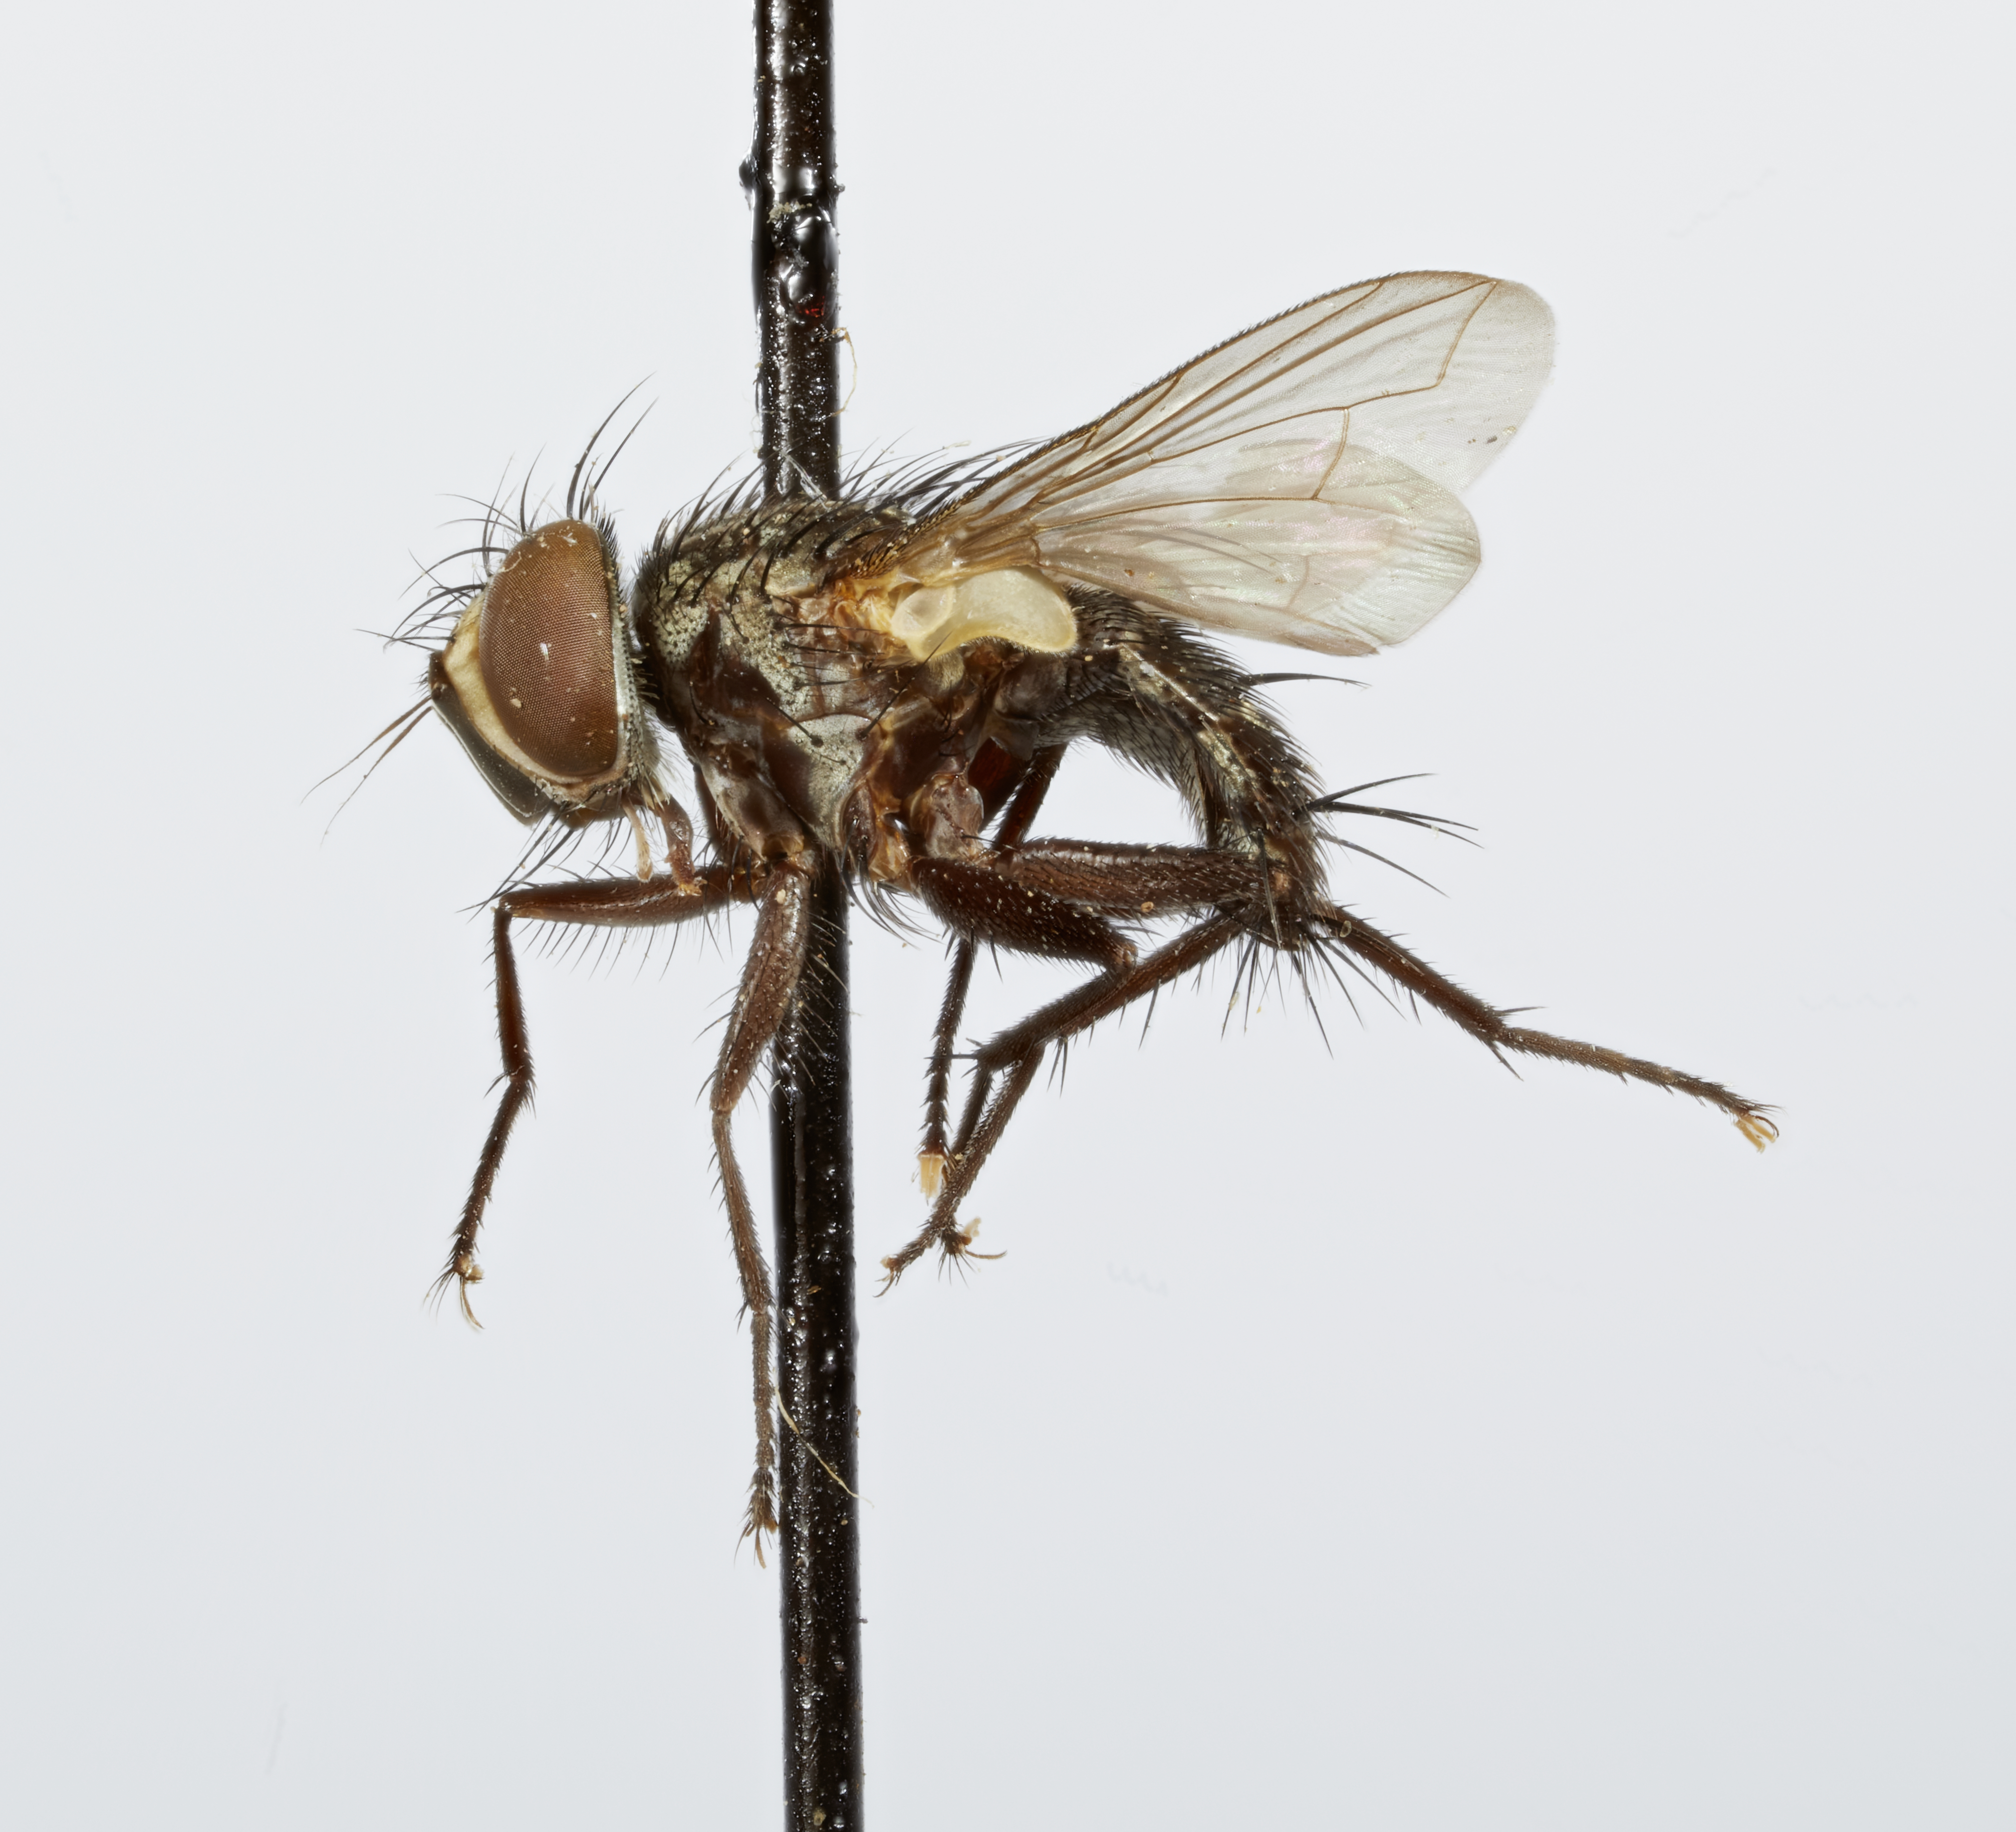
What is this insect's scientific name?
Verrugomyia orbitalis
